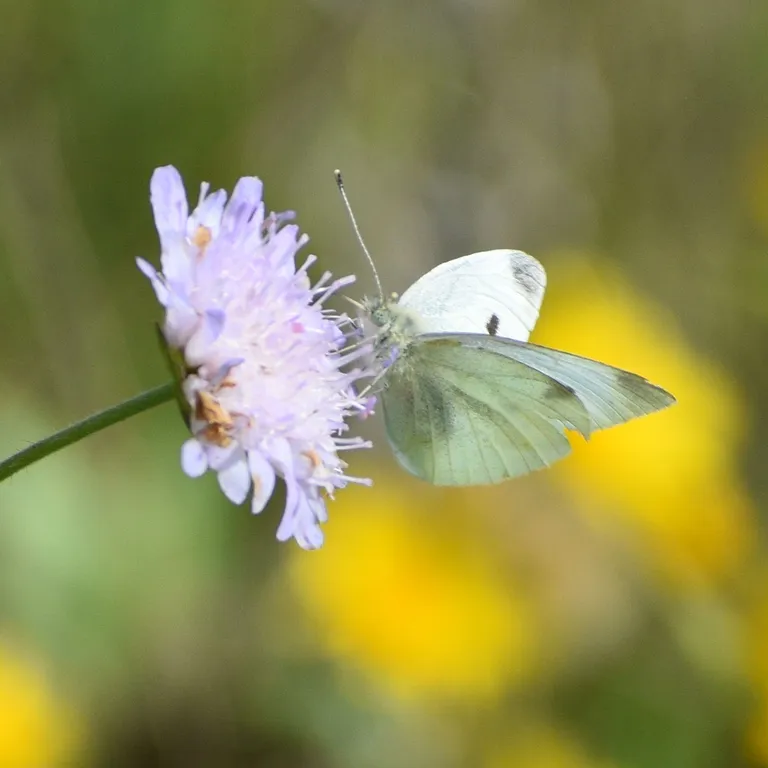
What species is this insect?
Pieris rapae
